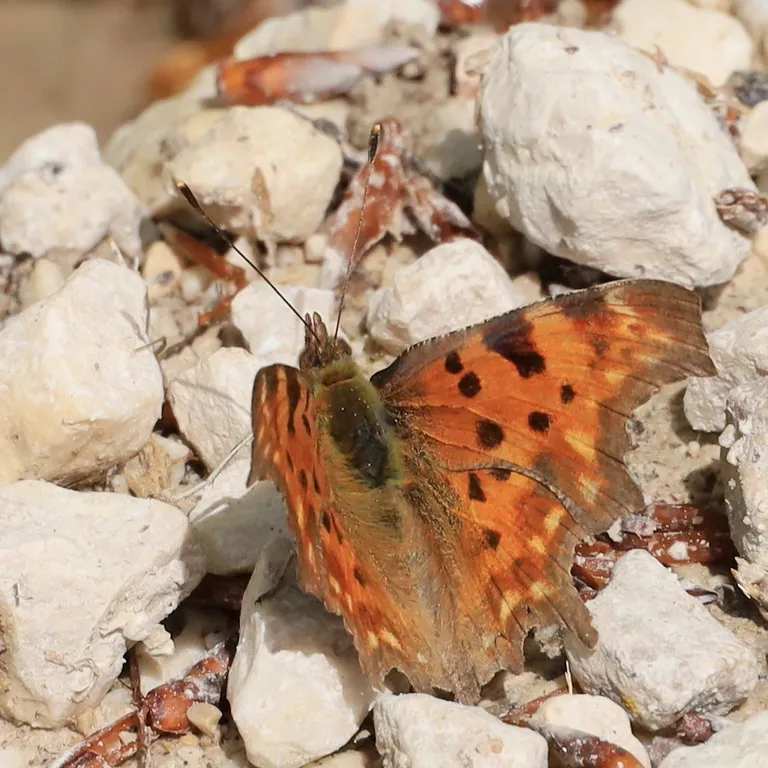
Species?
Polygonia c-album
